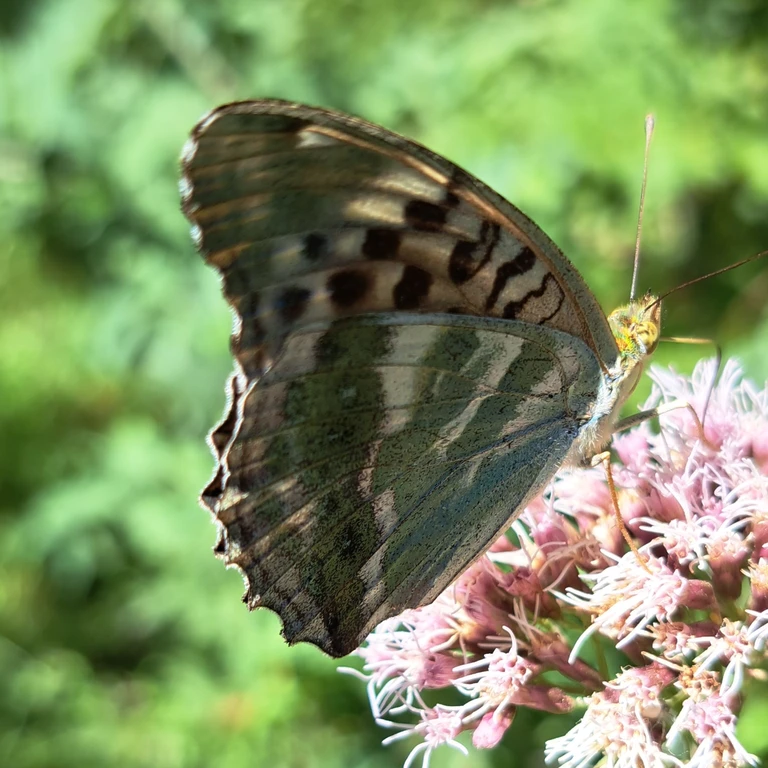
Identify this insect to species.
Argynnis paphia
